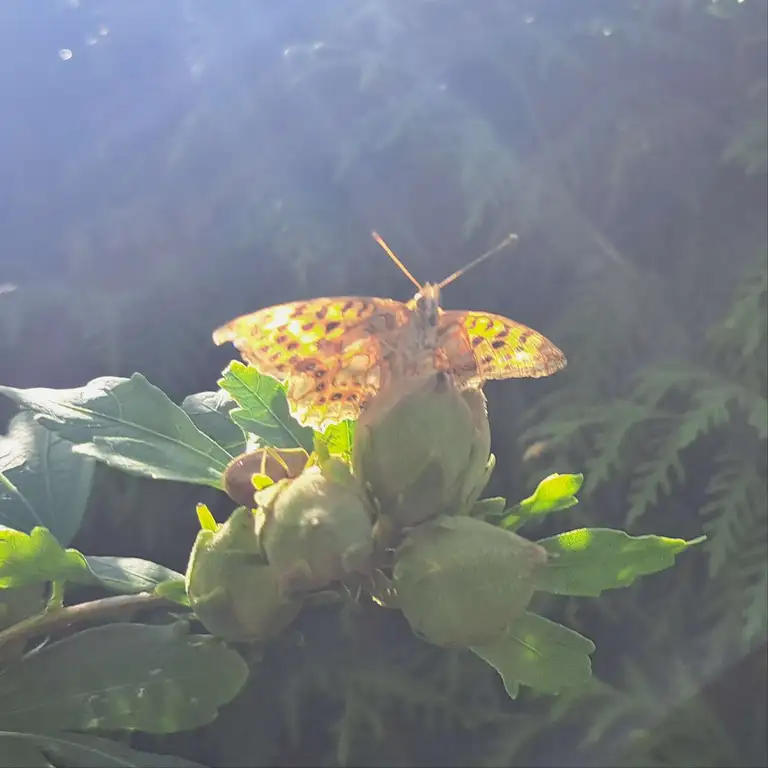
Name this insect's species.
Issoria lathonia
